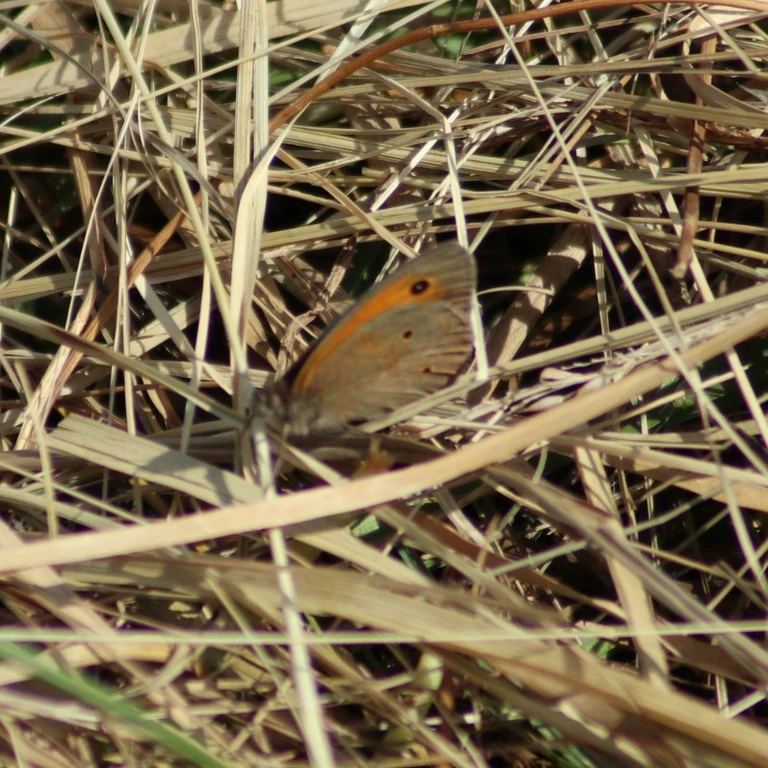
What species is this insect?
Maniola jurtina
